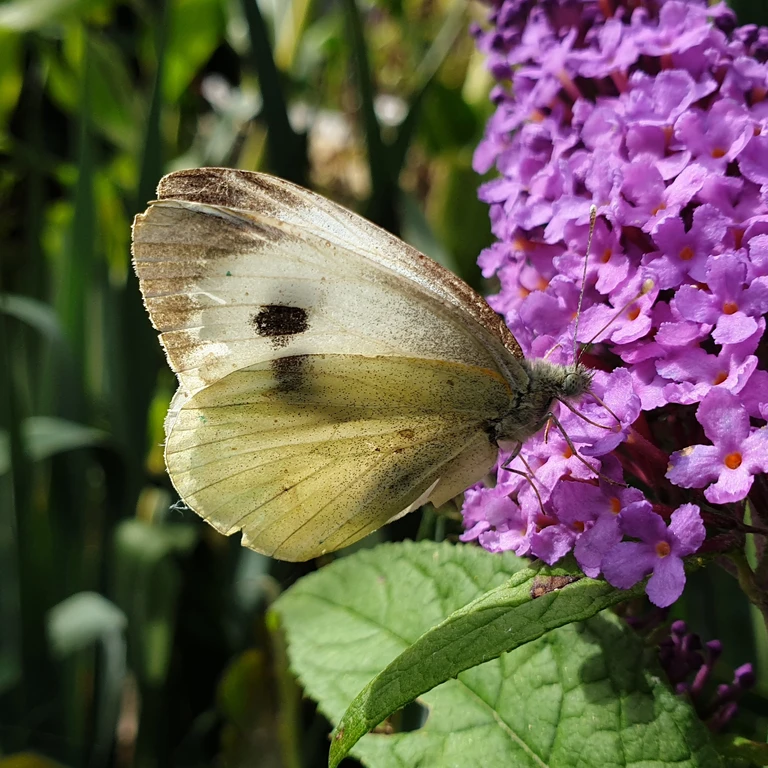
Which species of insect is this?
Pieris brassicae
